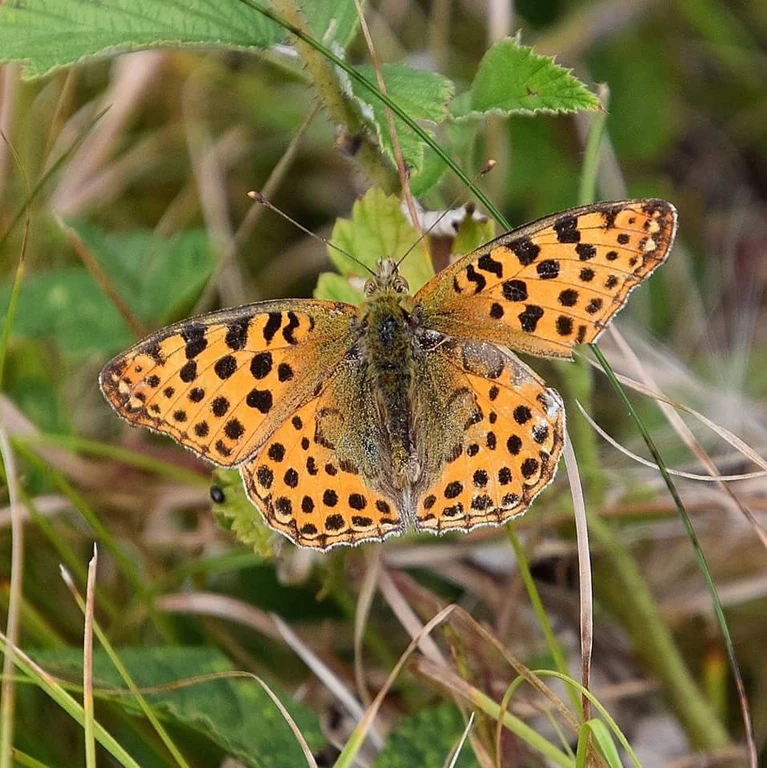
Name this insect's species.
Issoria lathonia
